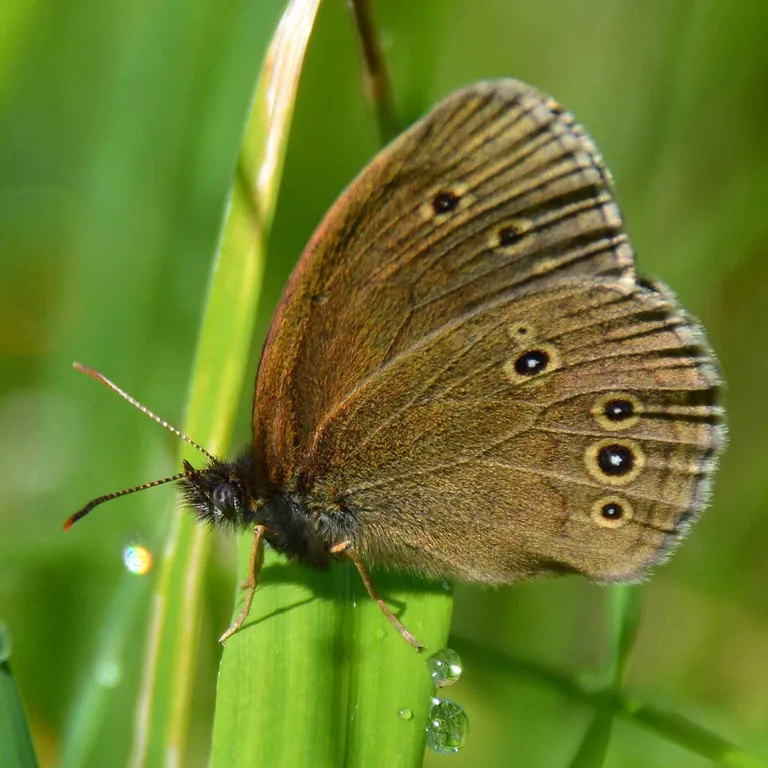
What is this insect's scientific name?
Aphantopus hyperantus
